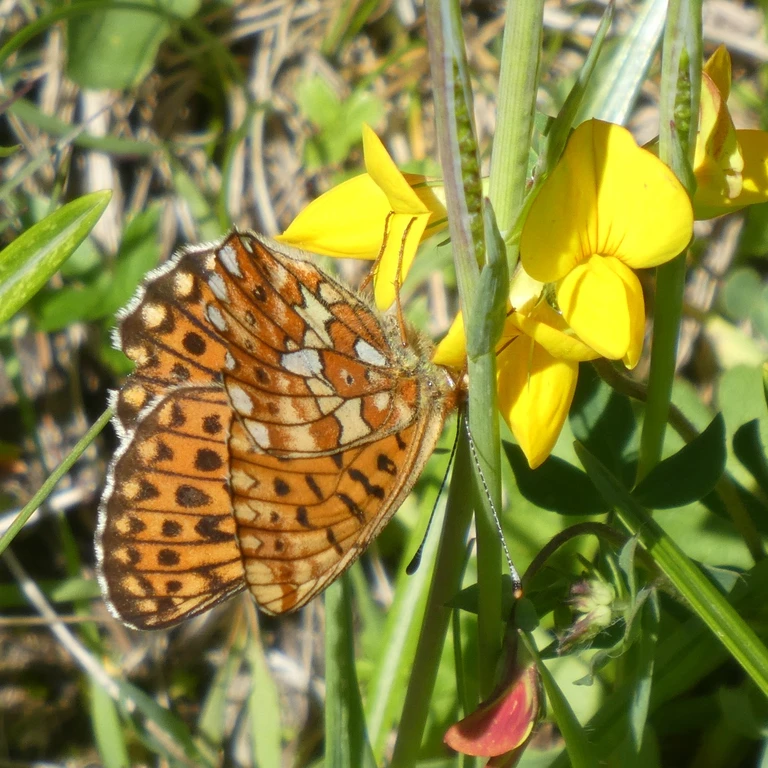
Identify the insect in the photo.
Boloria euphrosyne (also Clossiana euphrosyne)
